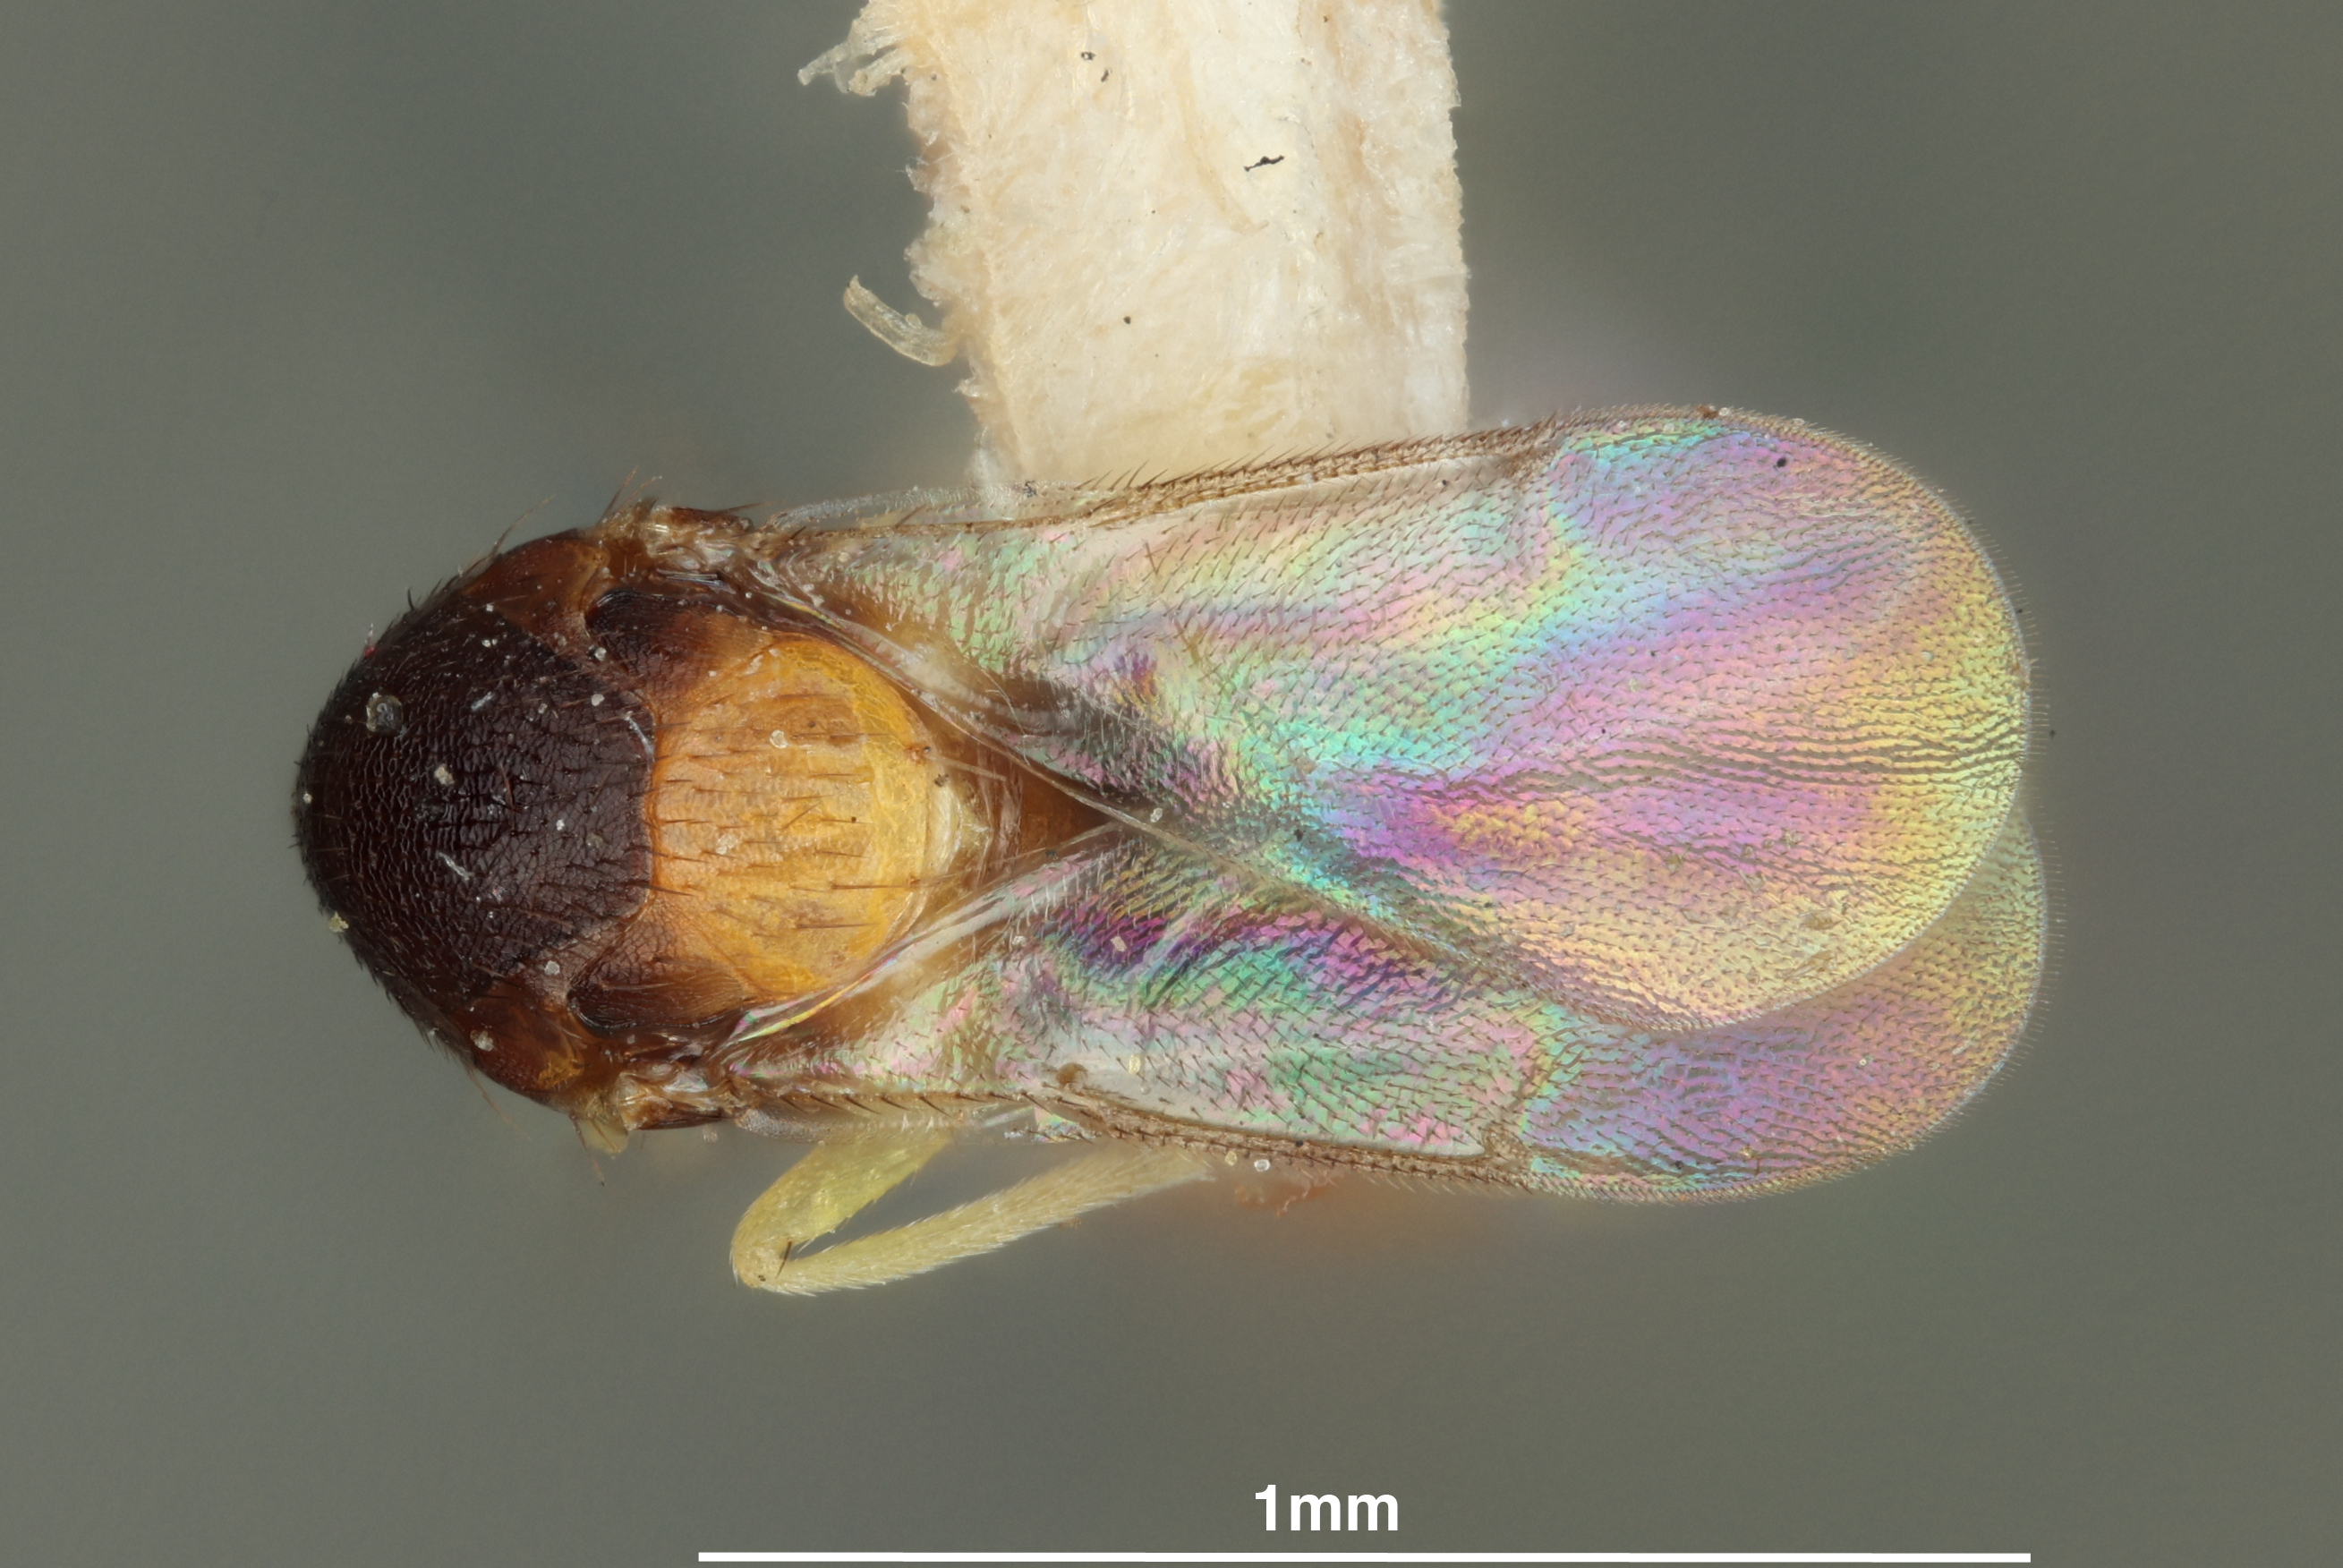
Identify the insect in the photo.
Coccophagus howardi
